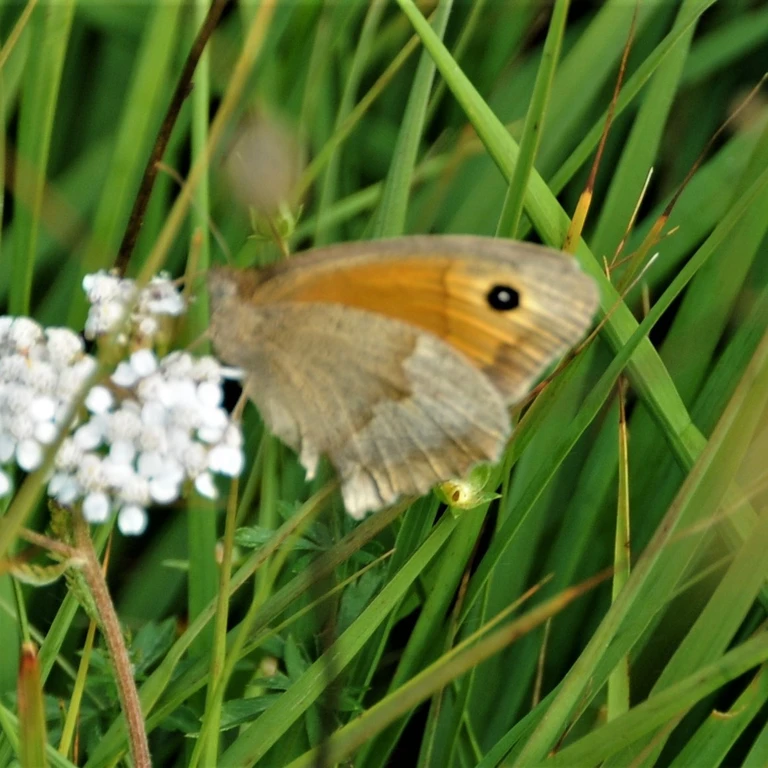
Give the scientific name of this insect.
Maniola jurtina
